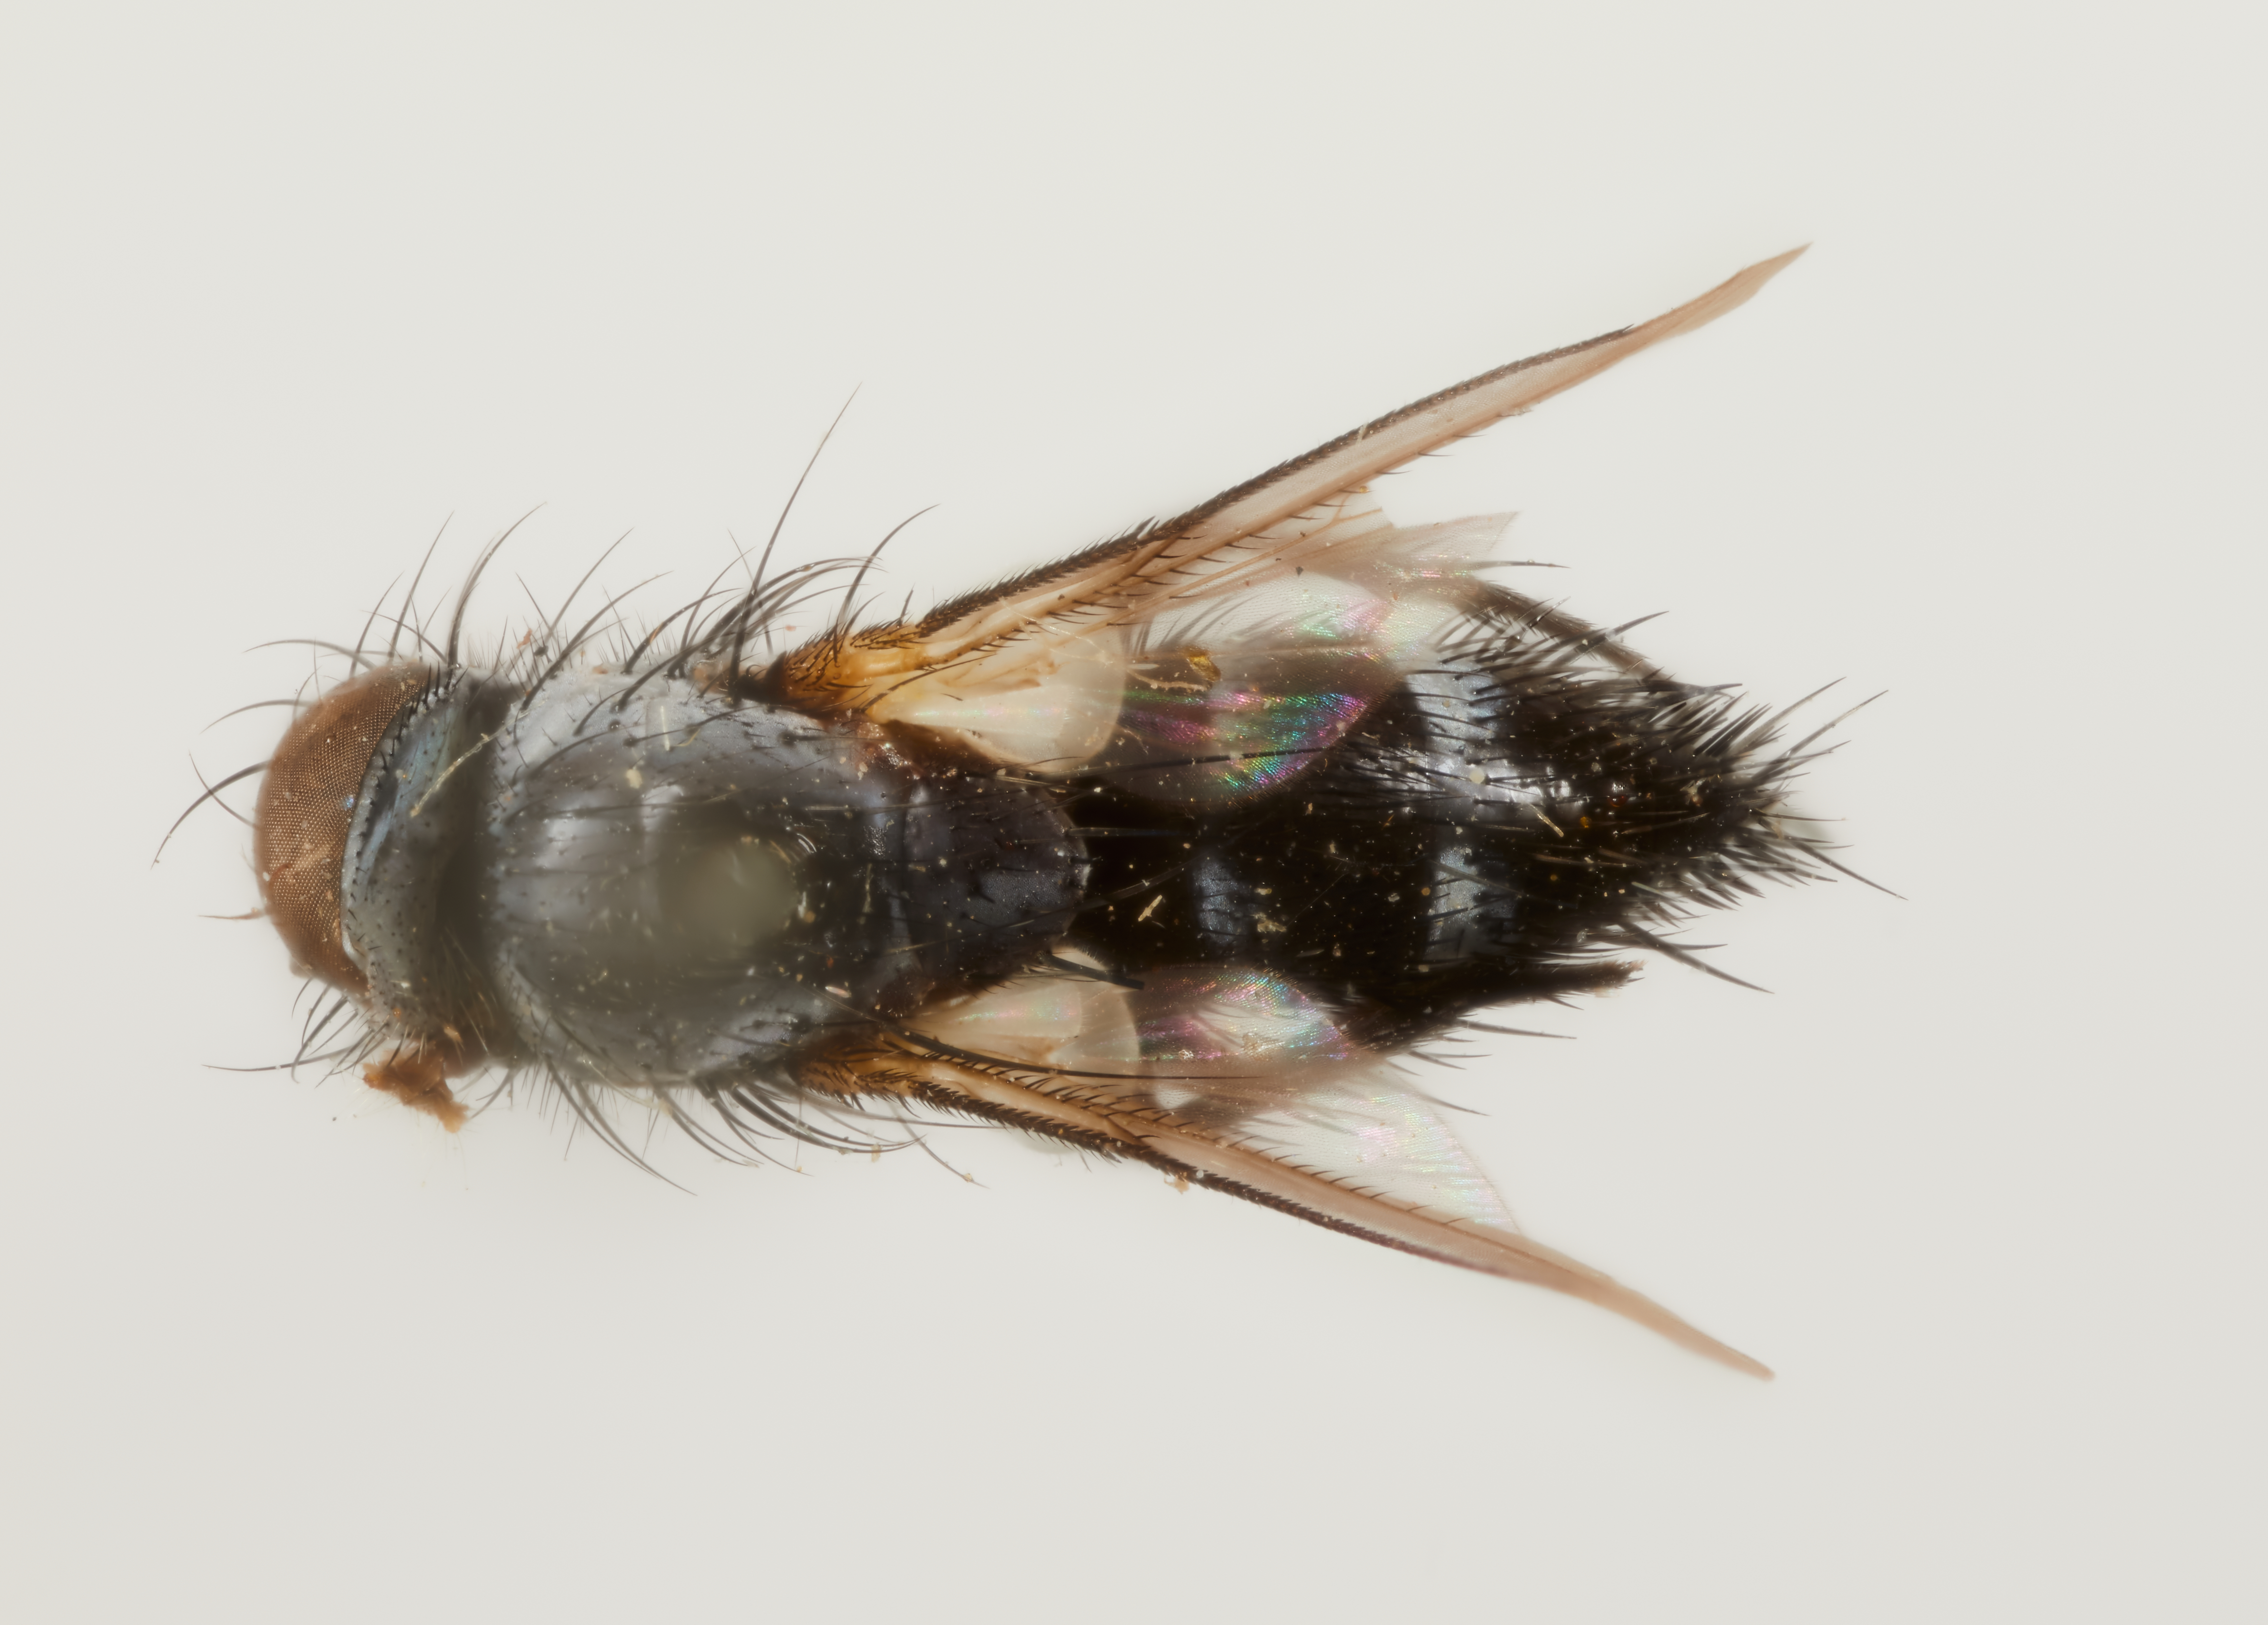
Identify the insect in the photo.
Hystricovoria bakeri
